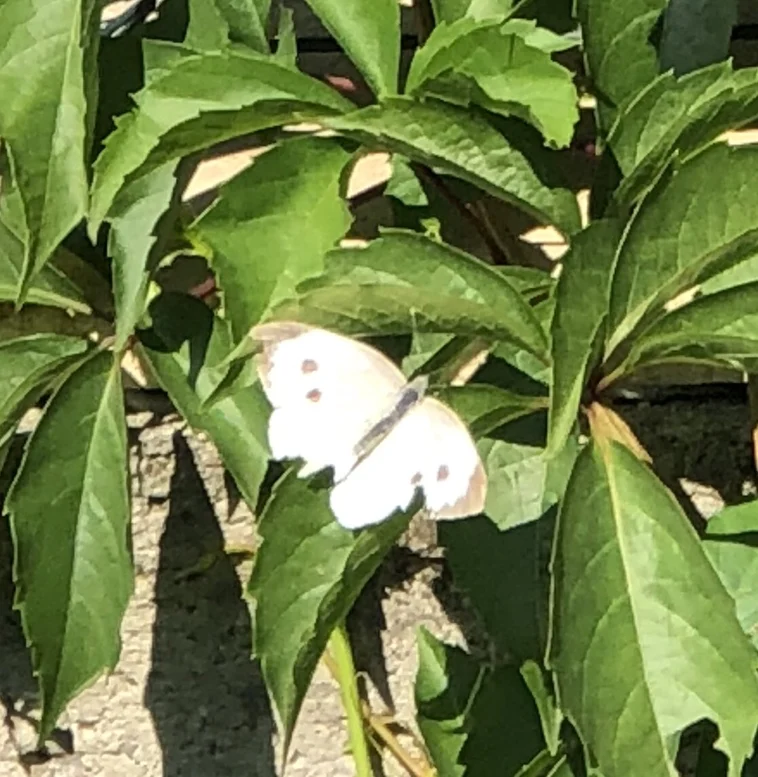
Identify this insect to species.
Pieris brassicae
